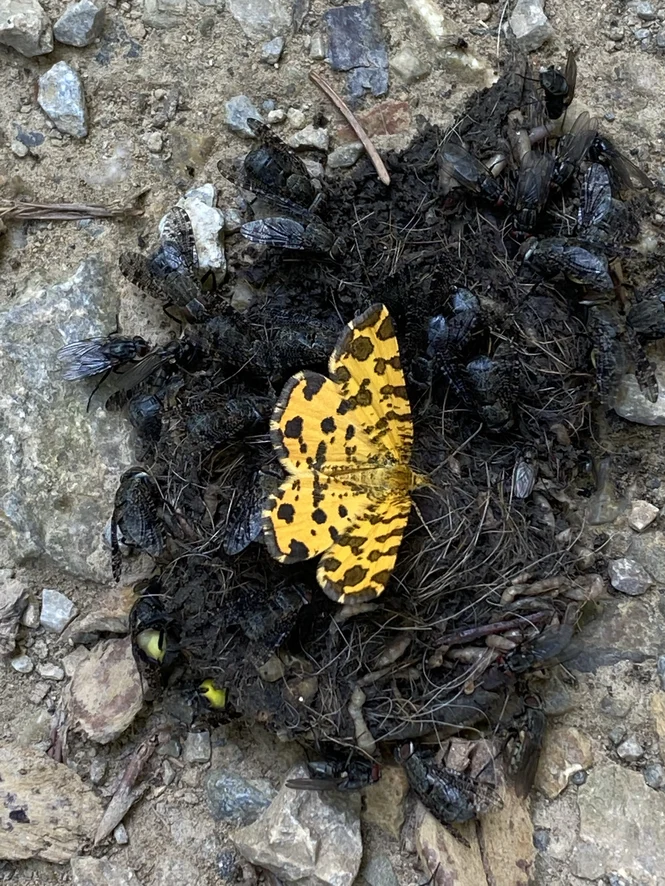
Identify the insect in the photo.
Pseudopanthera macularia
